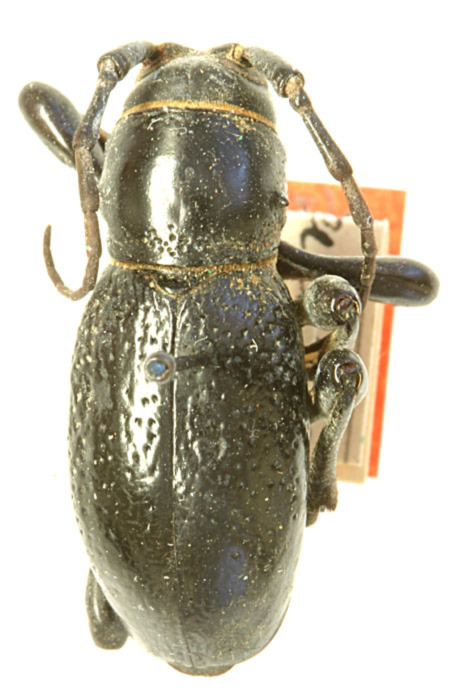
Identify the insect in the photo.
Moneilema rector (also Moneilema armatum)
